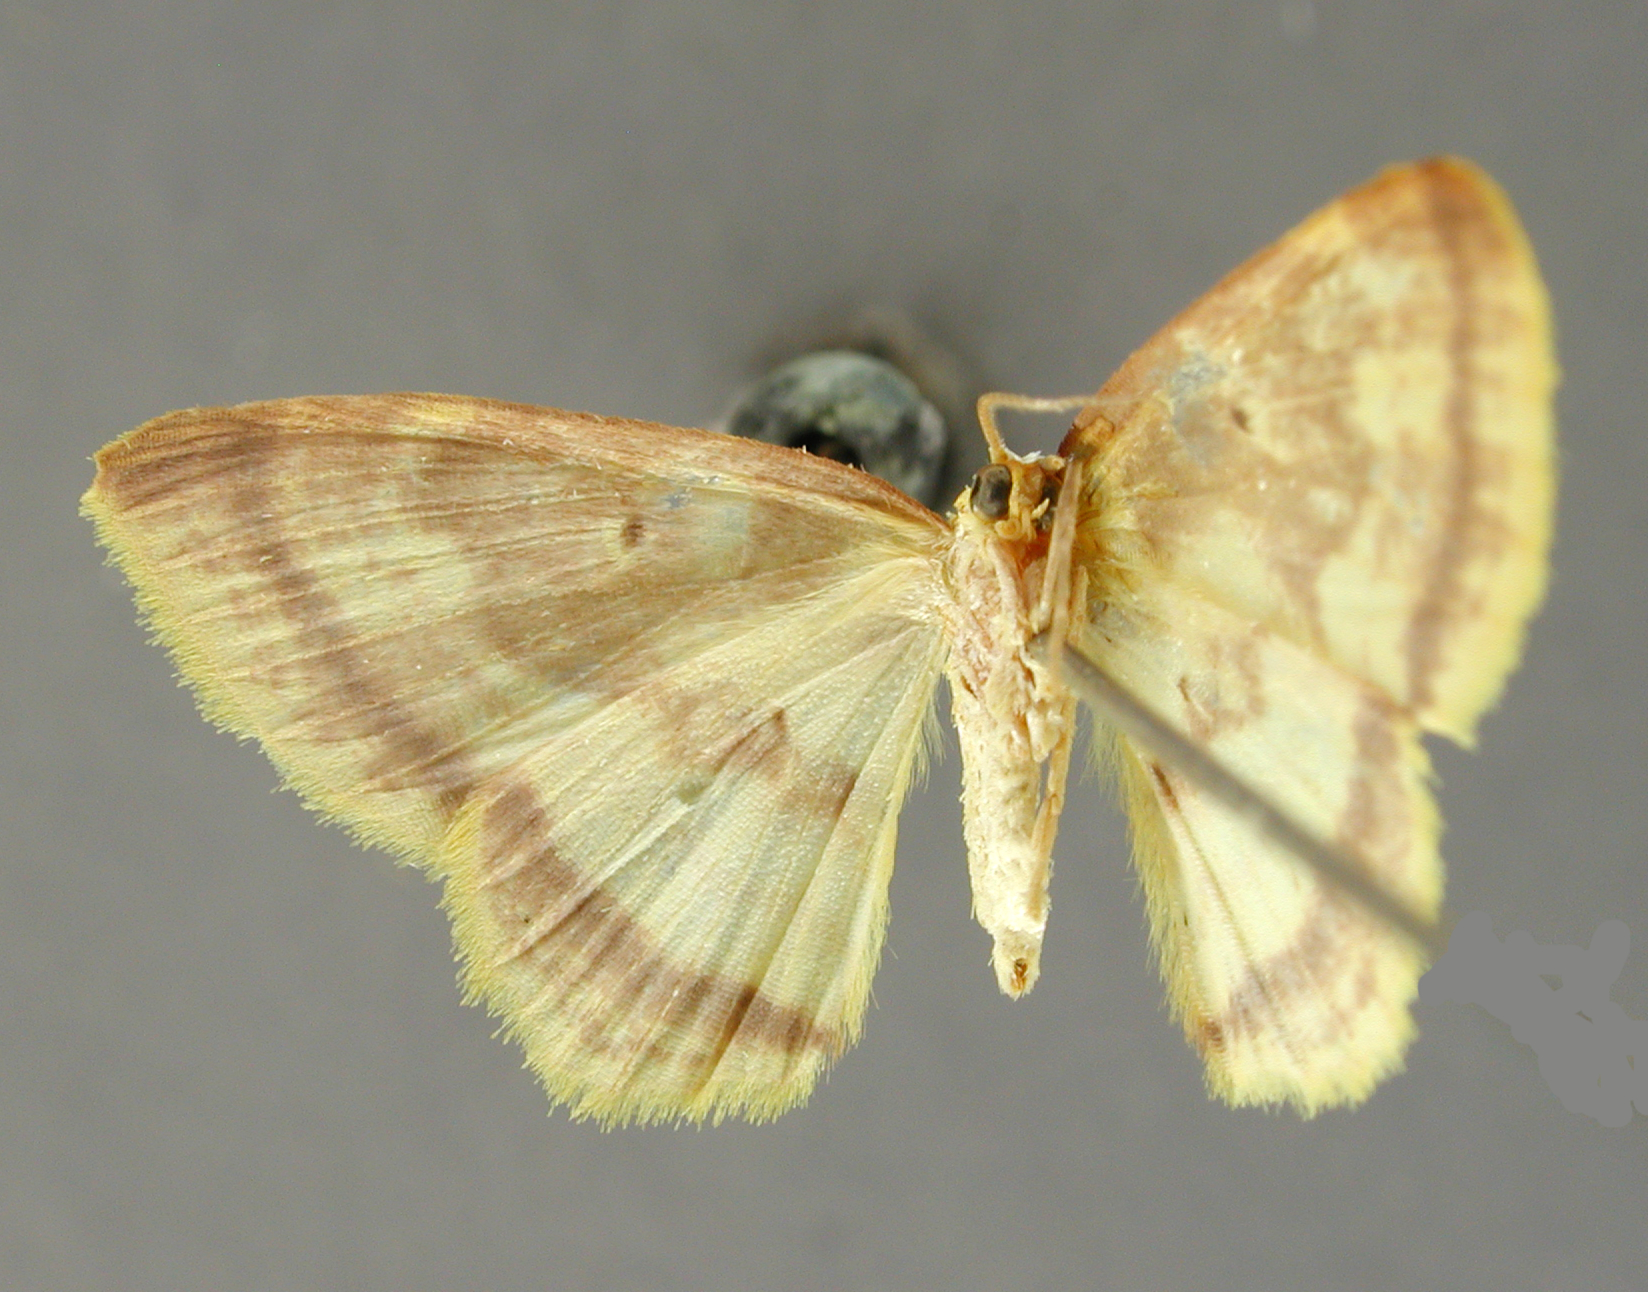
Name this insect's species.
Cambogia insueta
